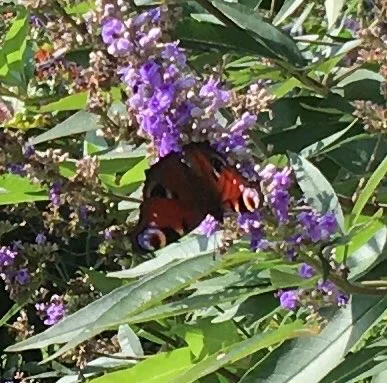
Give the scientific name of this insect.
Aglais io
